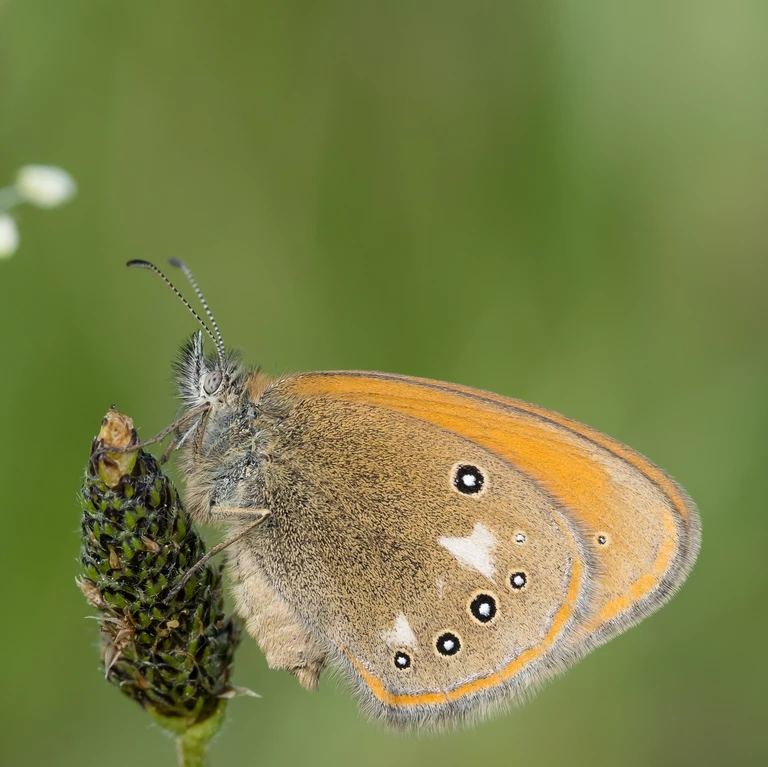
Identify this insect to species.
Coenonympha glycerion (also Coenonympha iphis)
